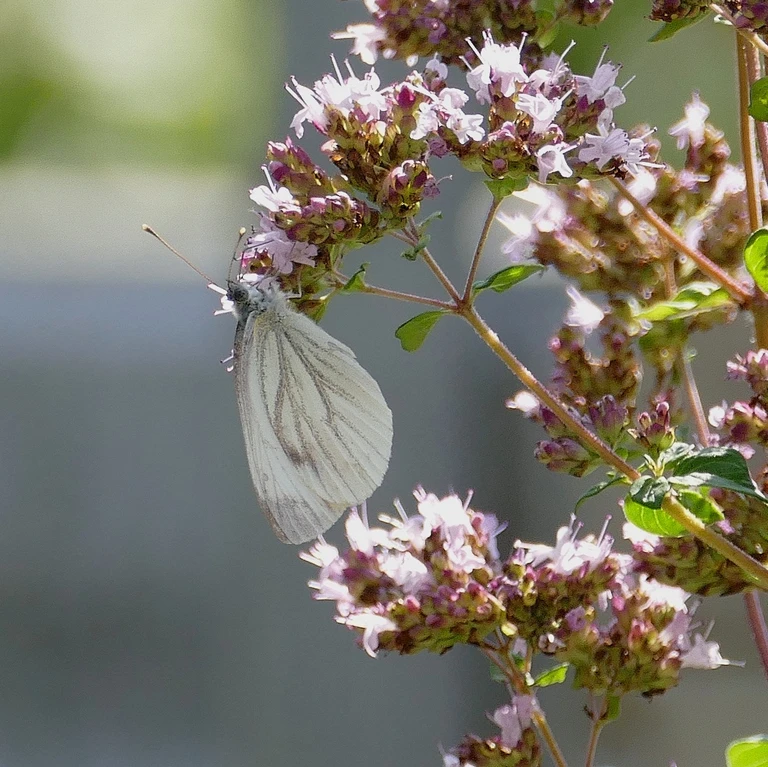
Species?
Pieris napi
